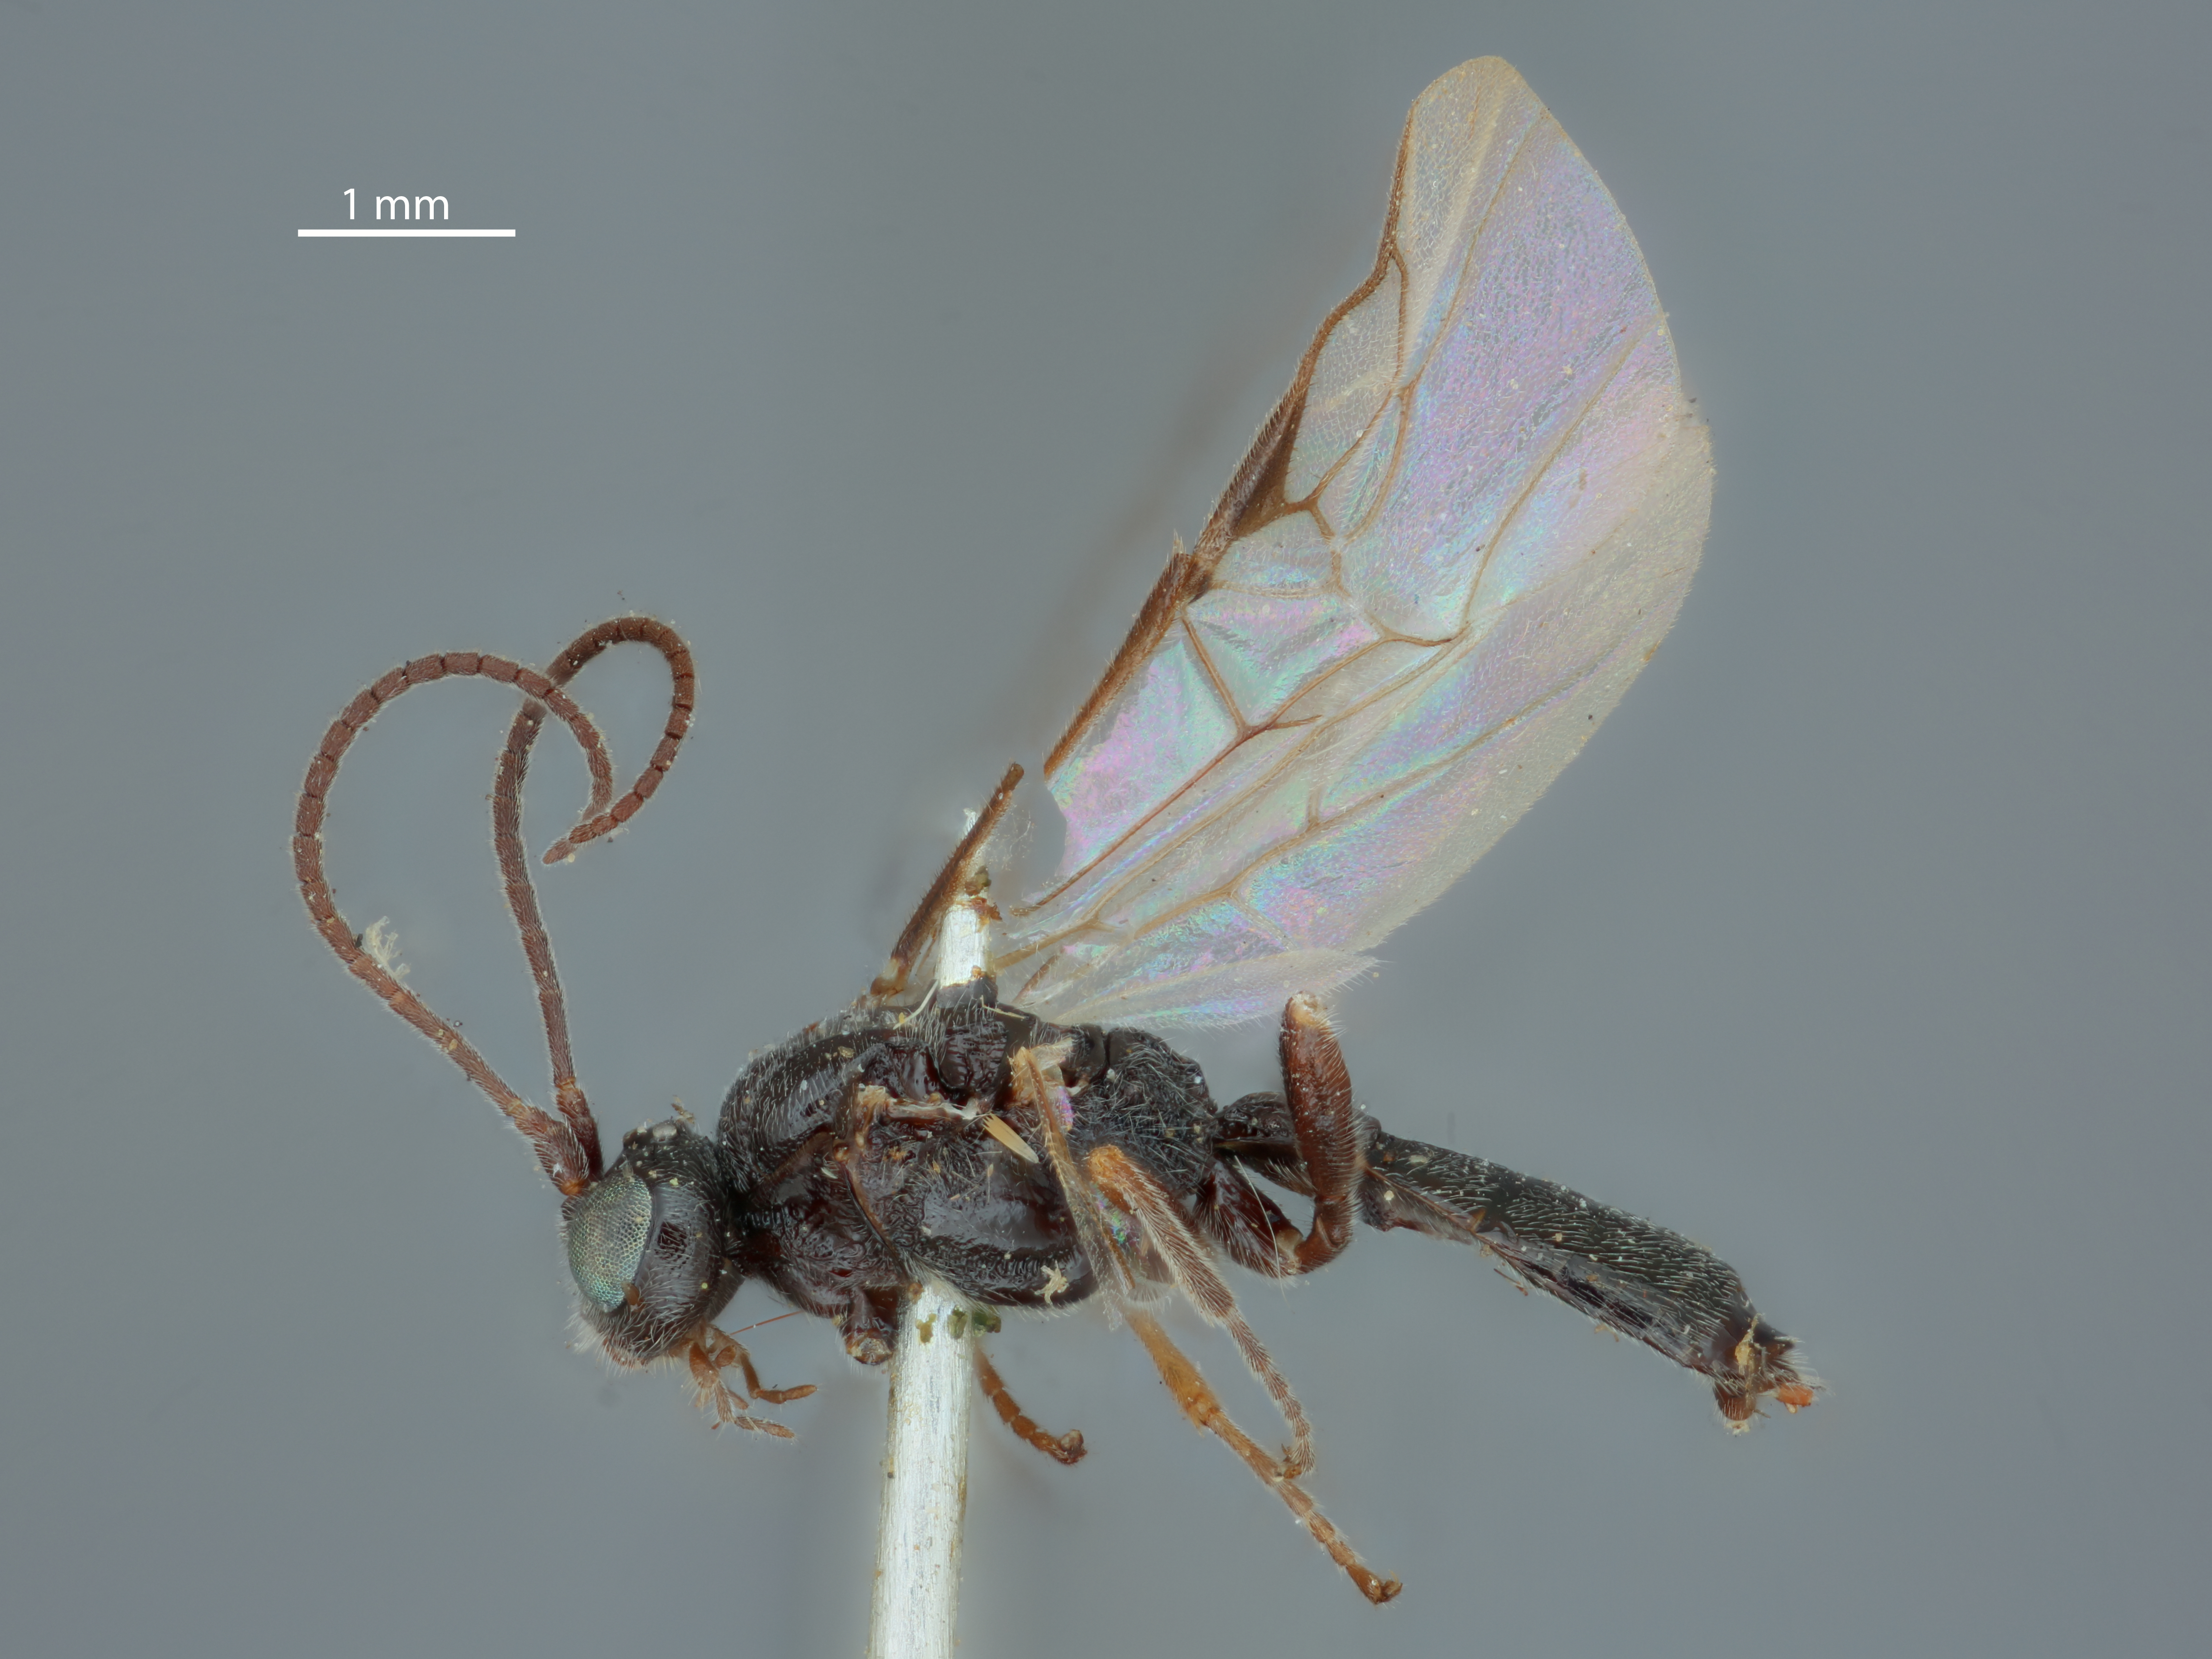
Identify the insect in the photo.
Ichneutes alaskensis
